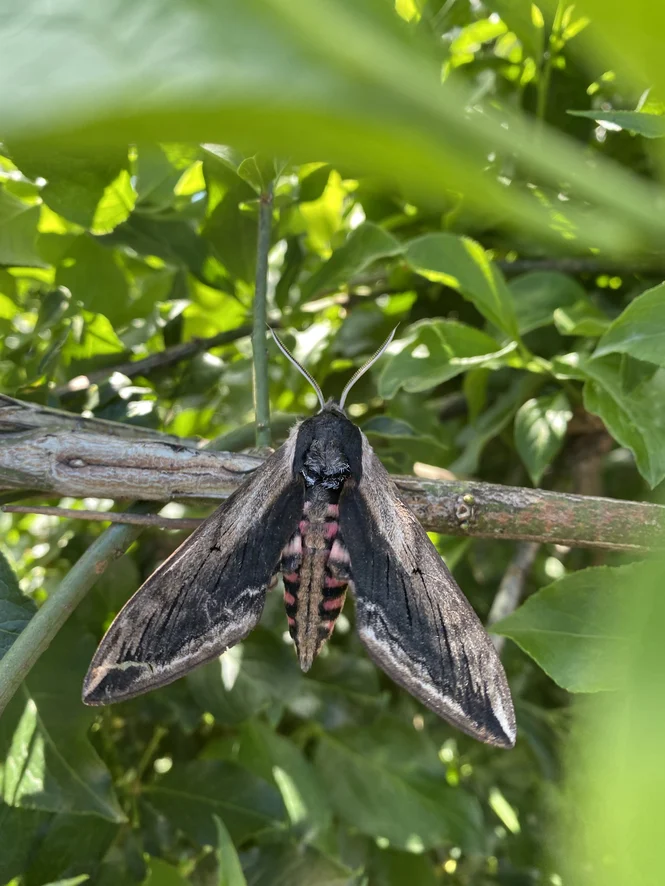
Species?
Sphinx ligustri
